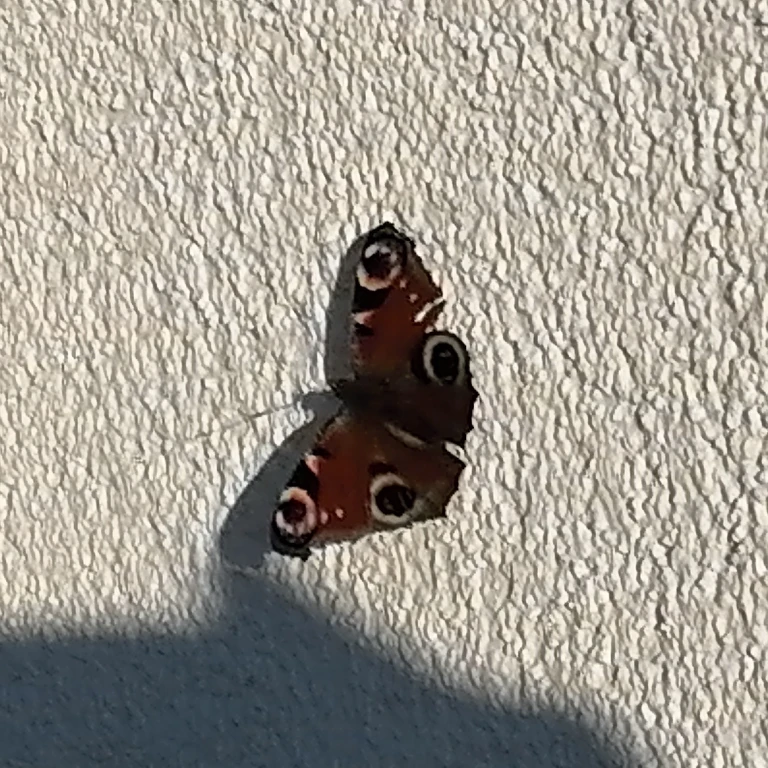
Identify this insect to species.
Aglais io
